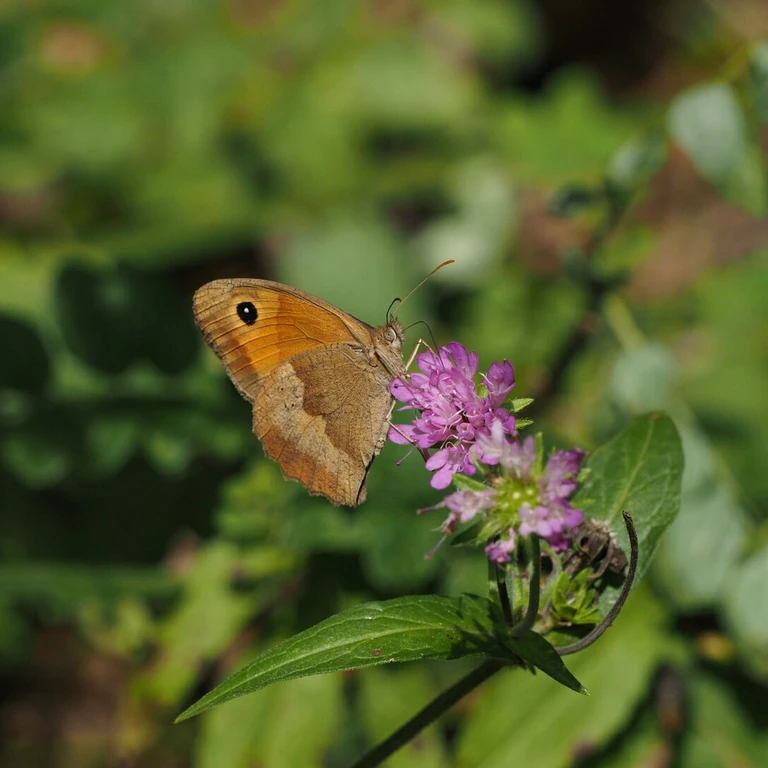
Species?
Maniola jurtina
